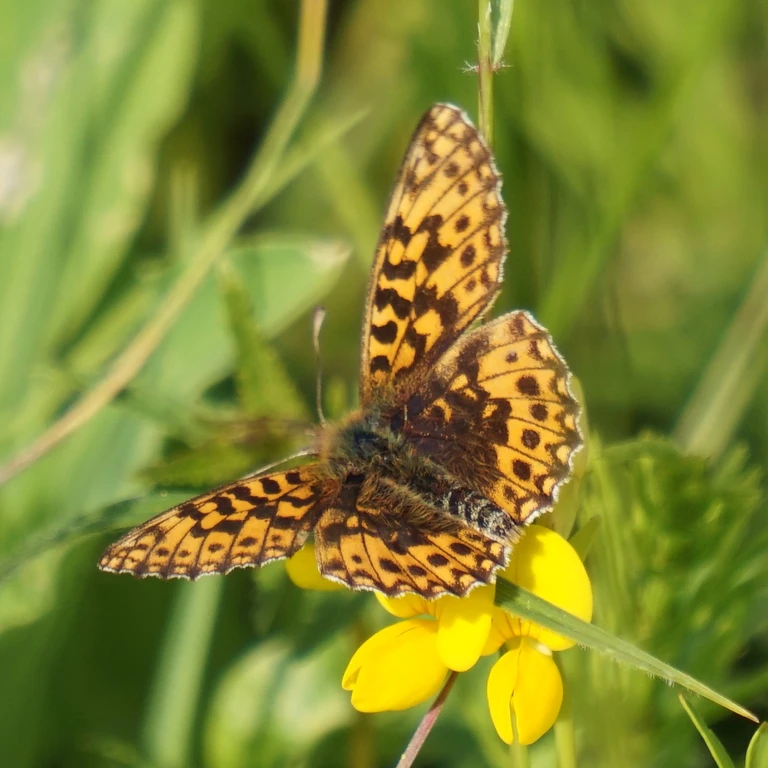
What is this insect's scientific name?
Boloria dia
